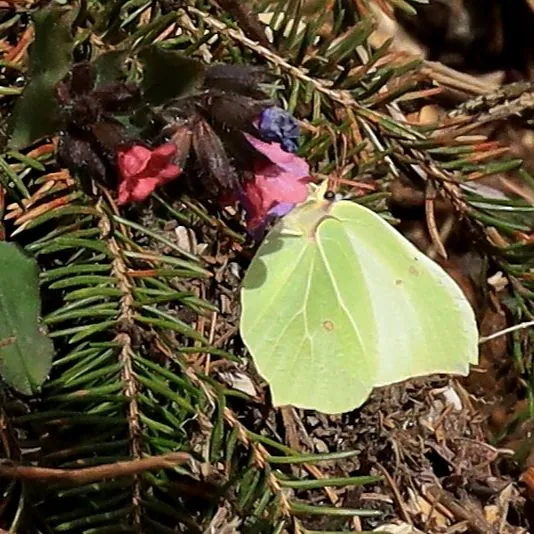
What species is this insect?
Gonepteryx rhamni
